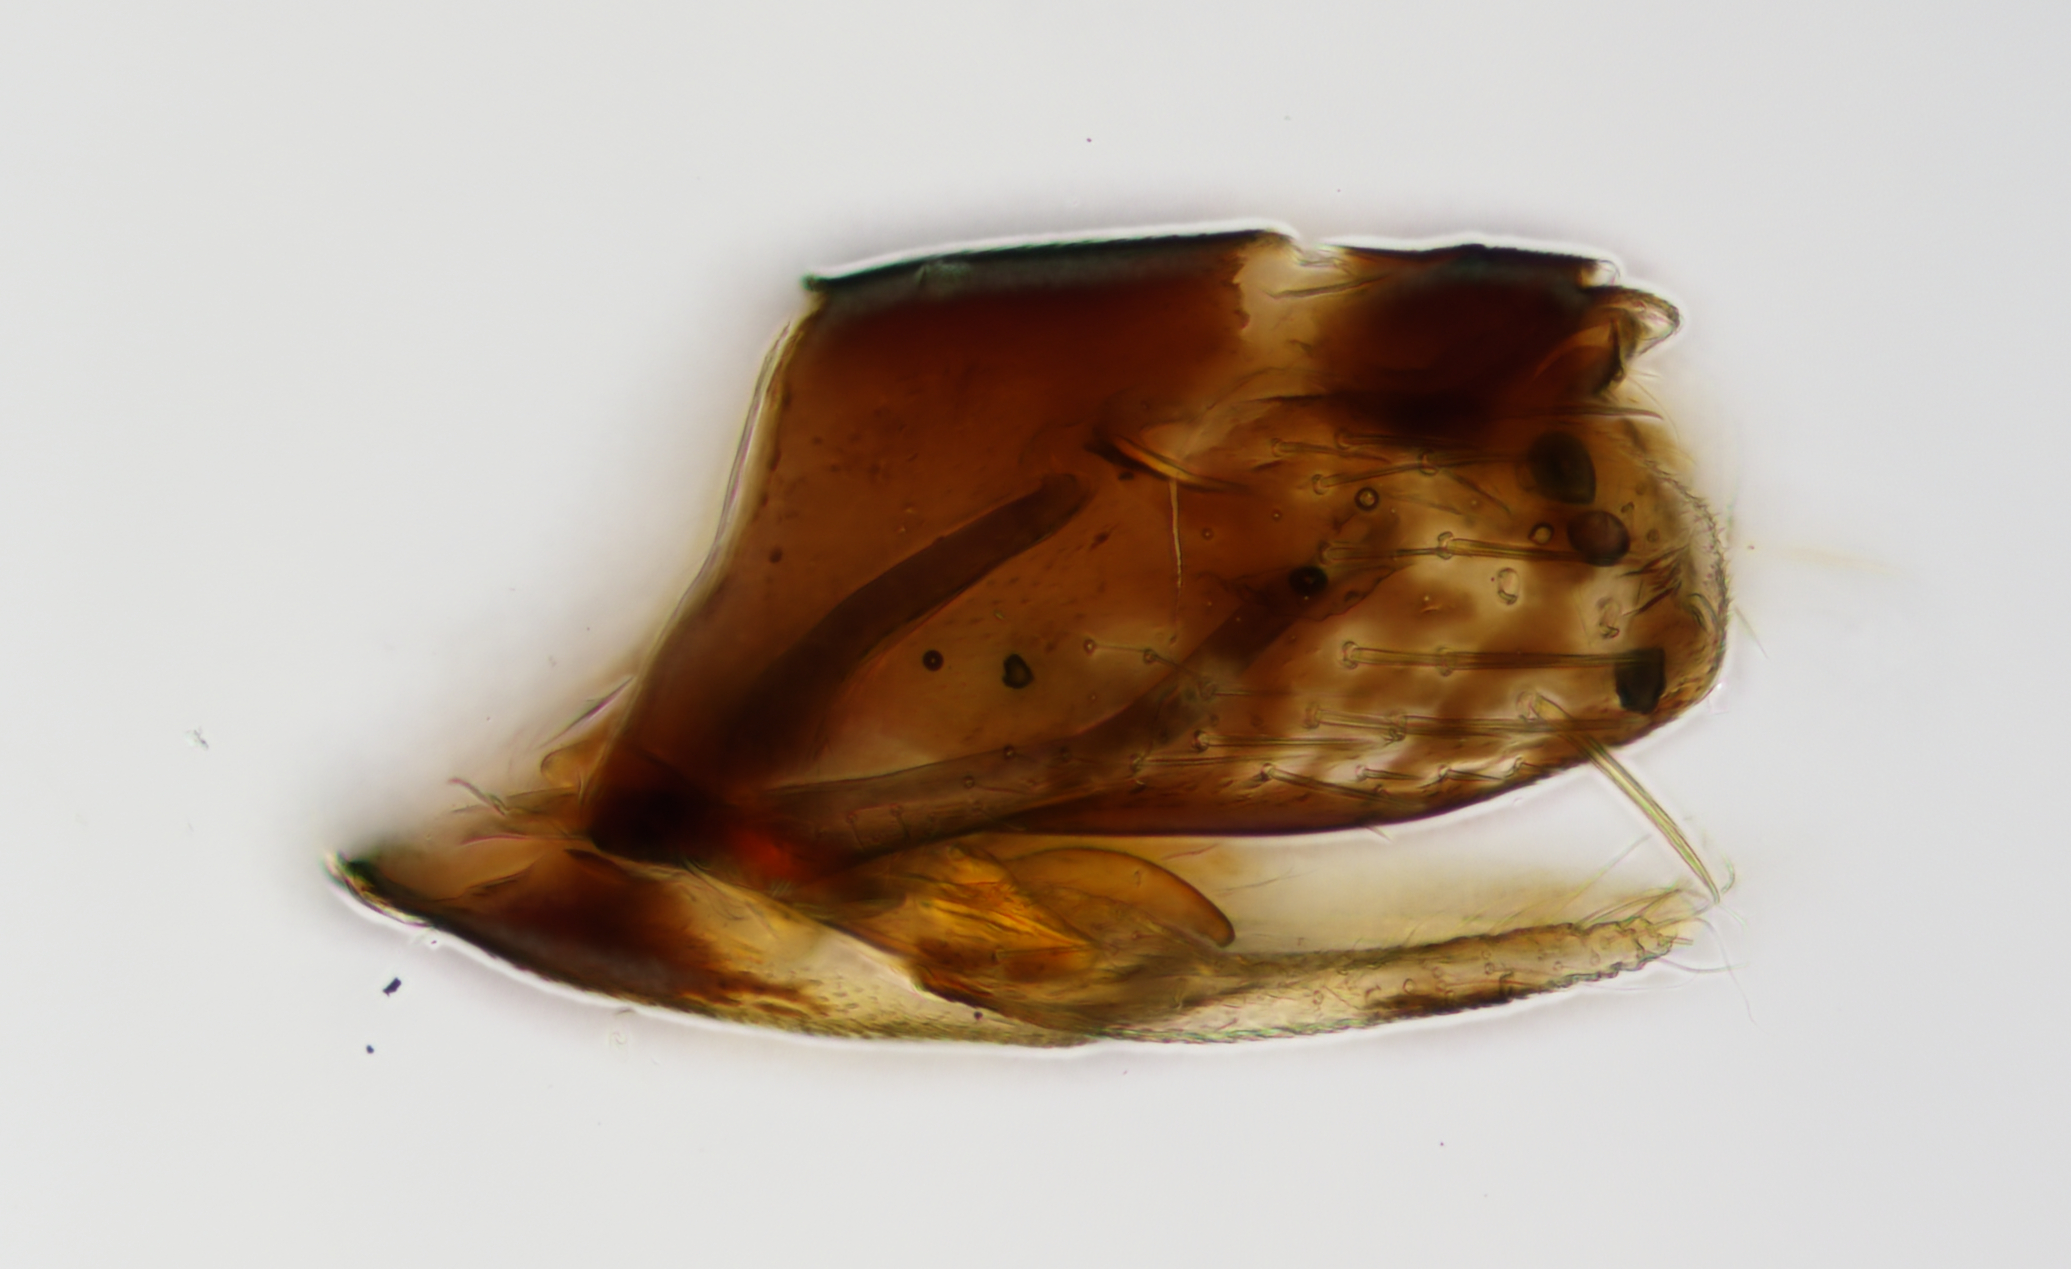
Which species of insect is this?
Scaphytopius speciosus
